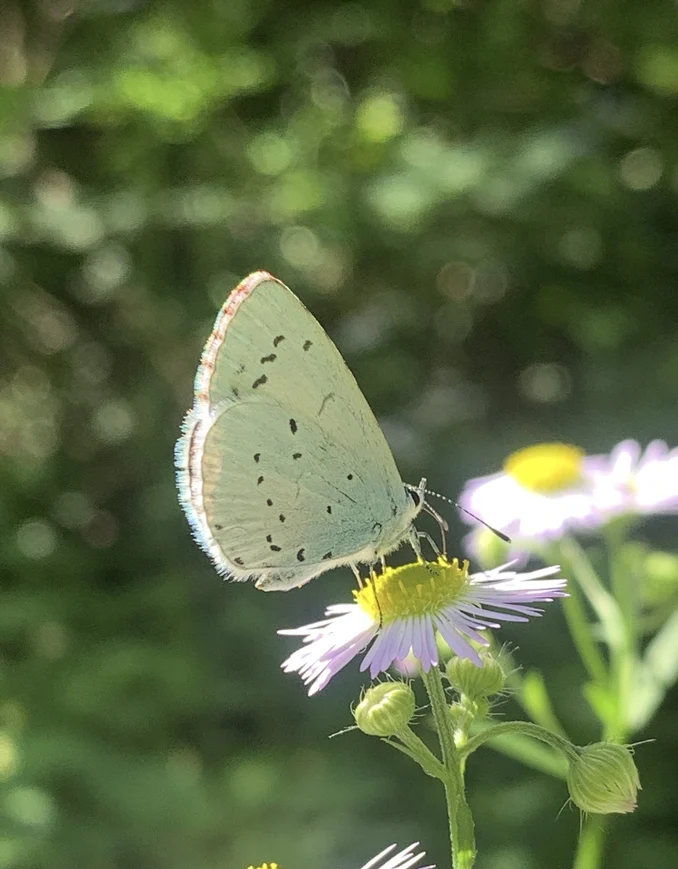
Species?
Celastrina argiolus
